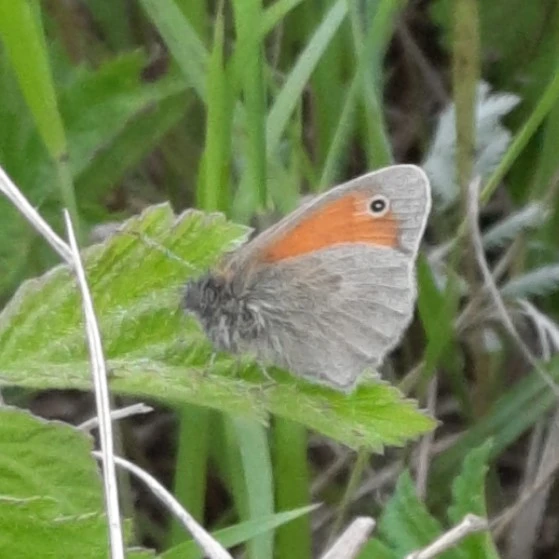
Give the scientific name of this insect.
Coenonympha pamphilus
